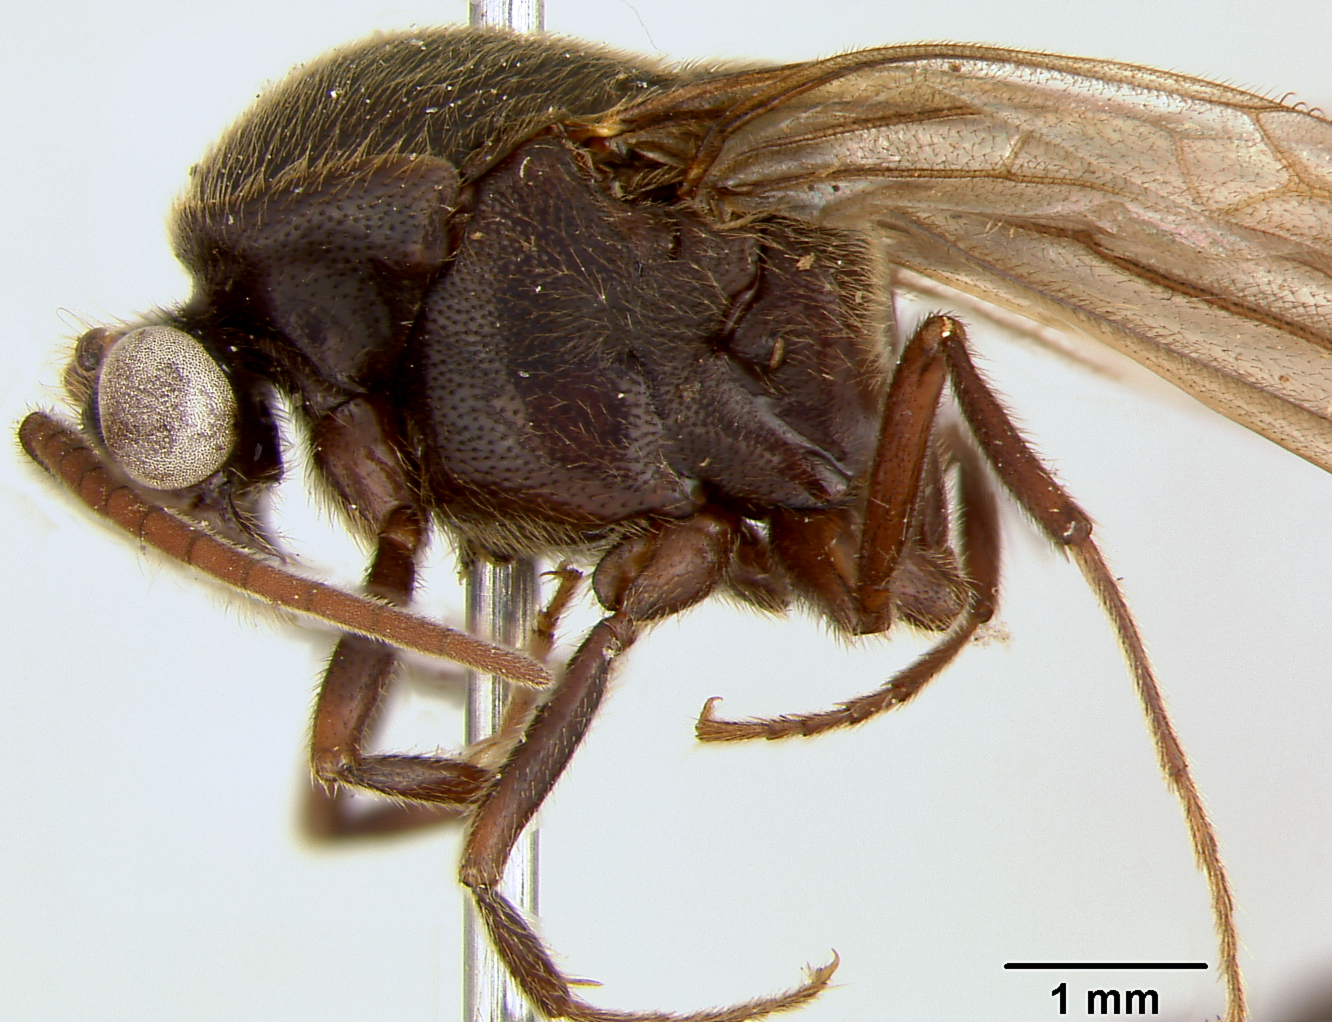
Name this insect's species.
Eciton spatulatum
